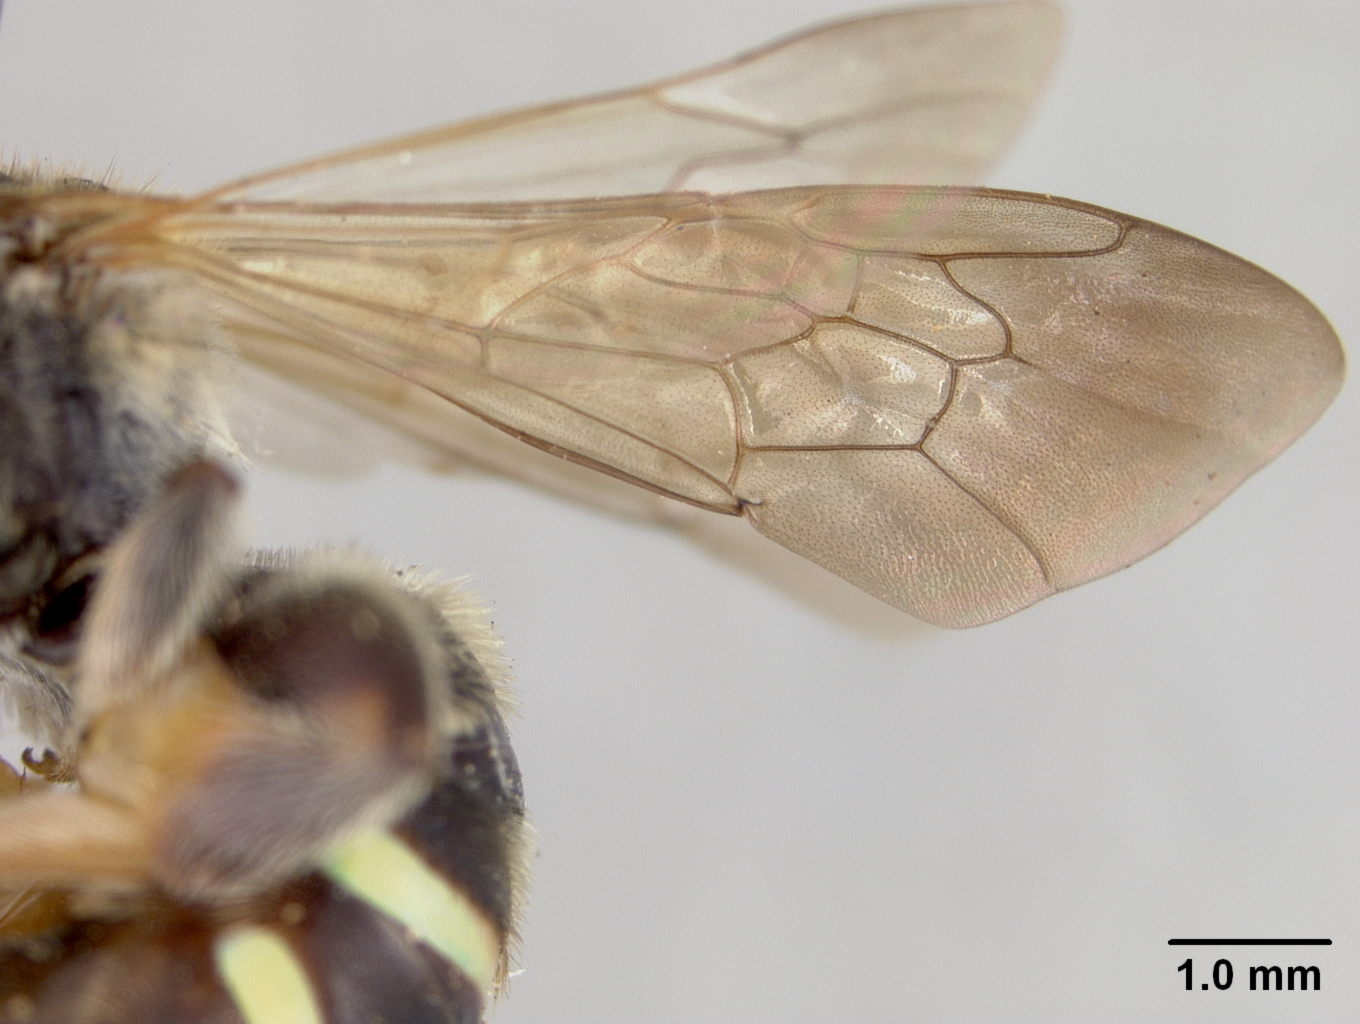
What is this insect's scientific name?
Nomia wickhami
